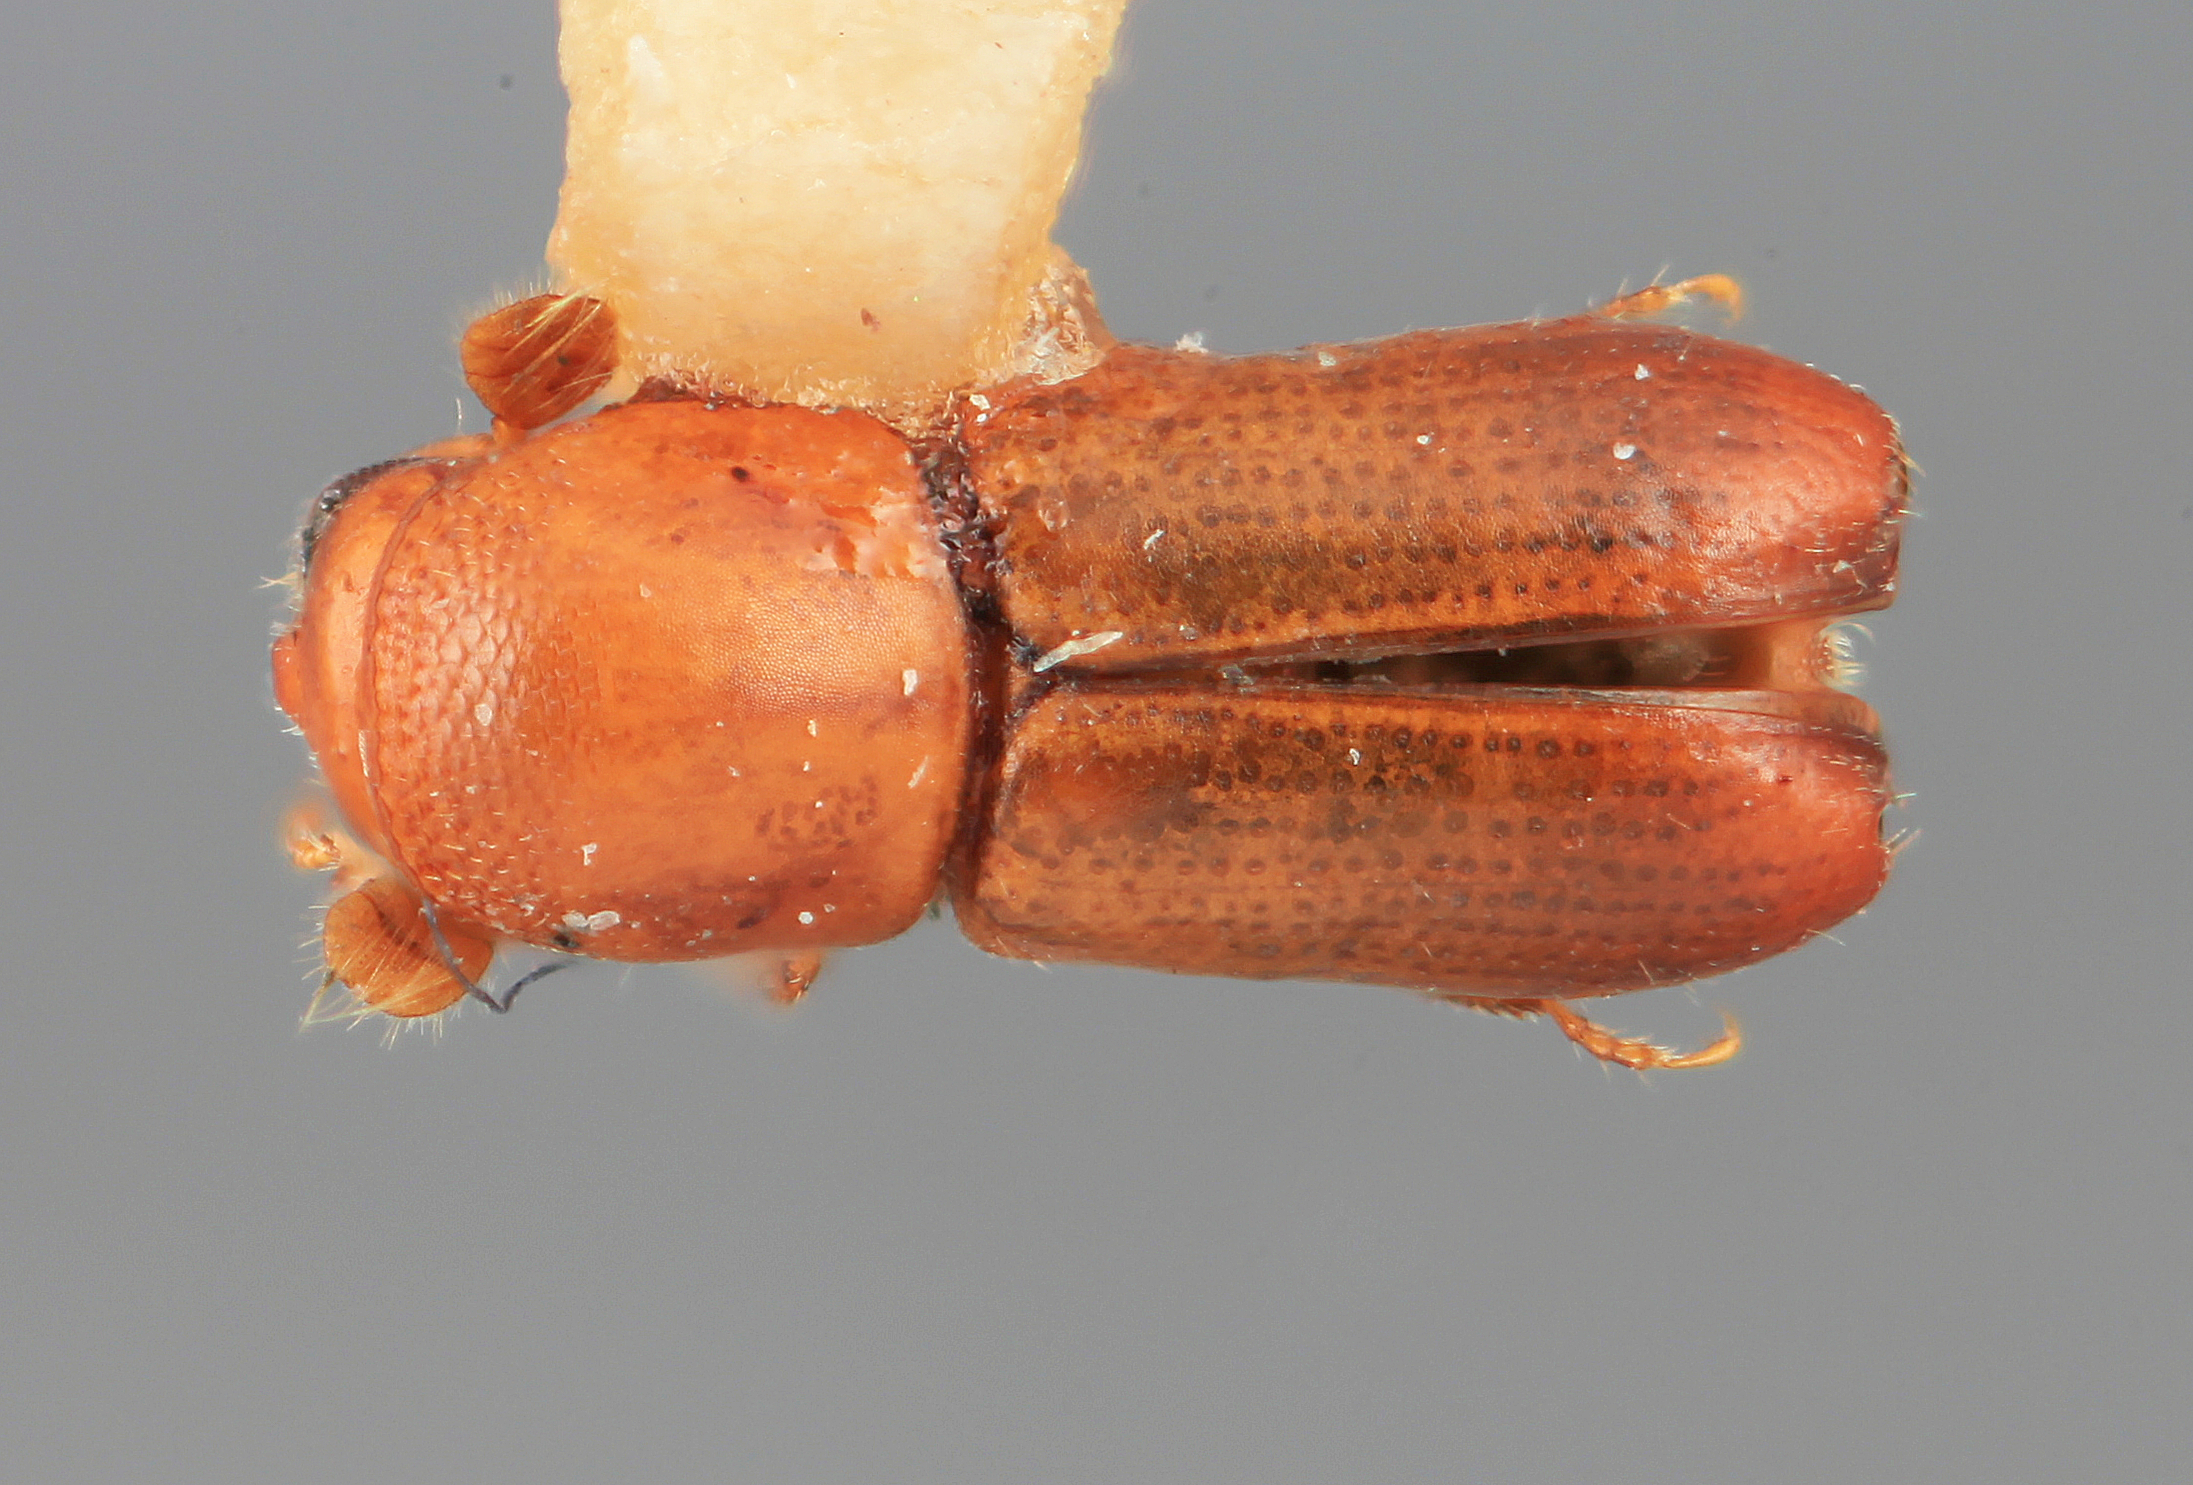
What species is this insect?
Microcorthylus pusillus
